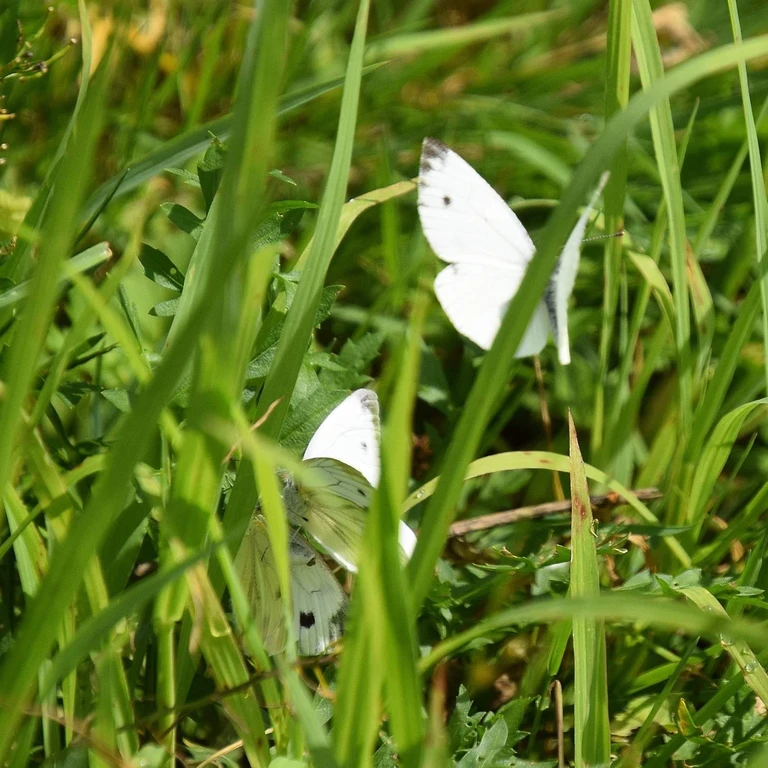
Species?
Pieris napi
